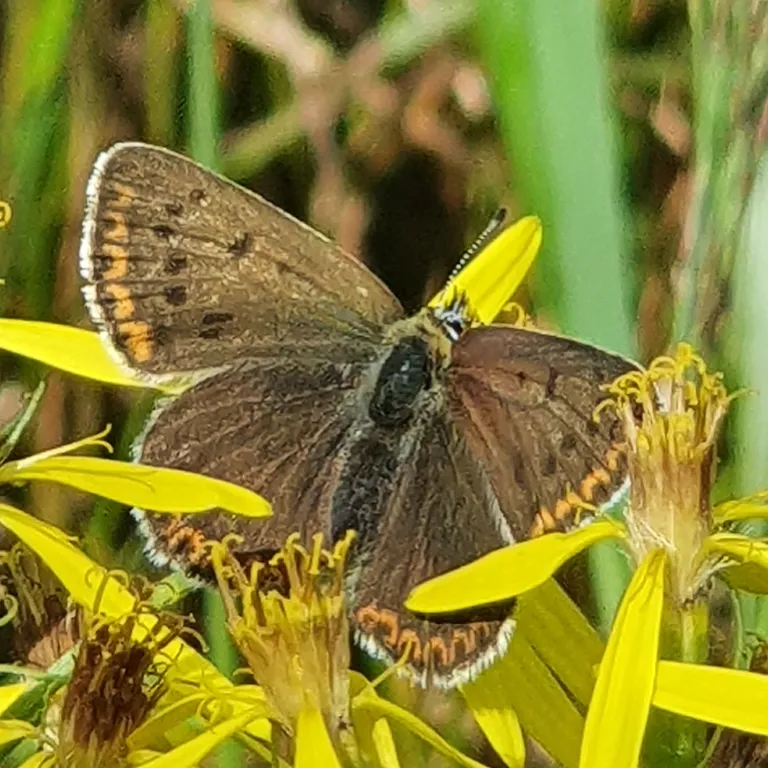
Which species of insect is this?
Lycaena tityrus (also Loweia tityrus)
